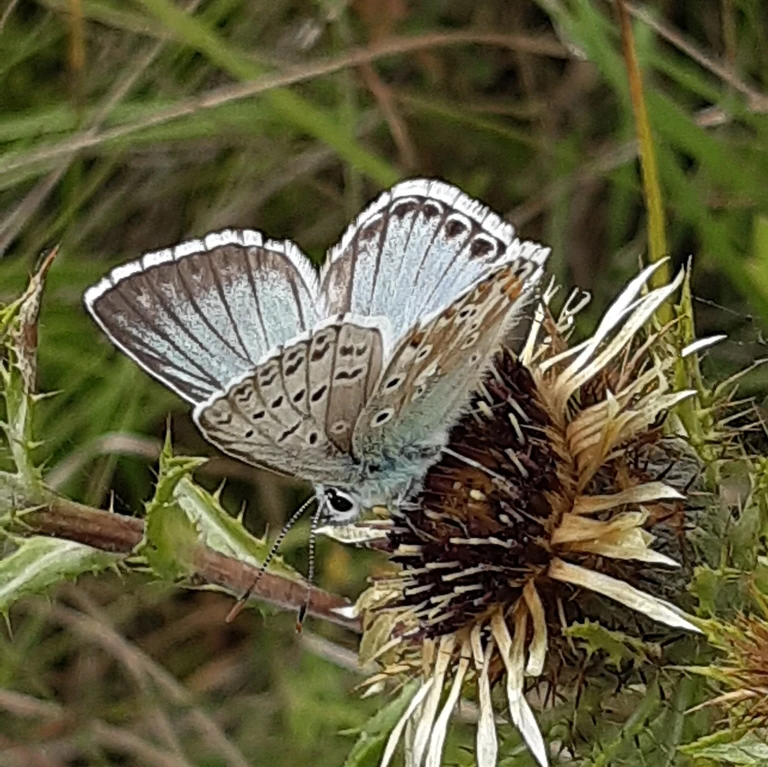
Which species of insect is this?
Lysandra coridon
